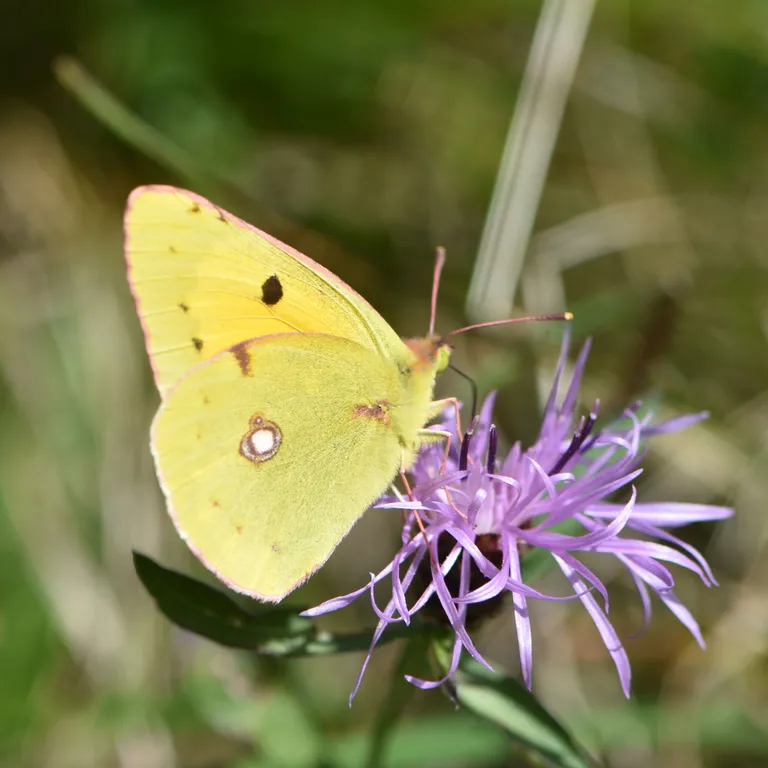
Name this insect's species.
Colias croceus
